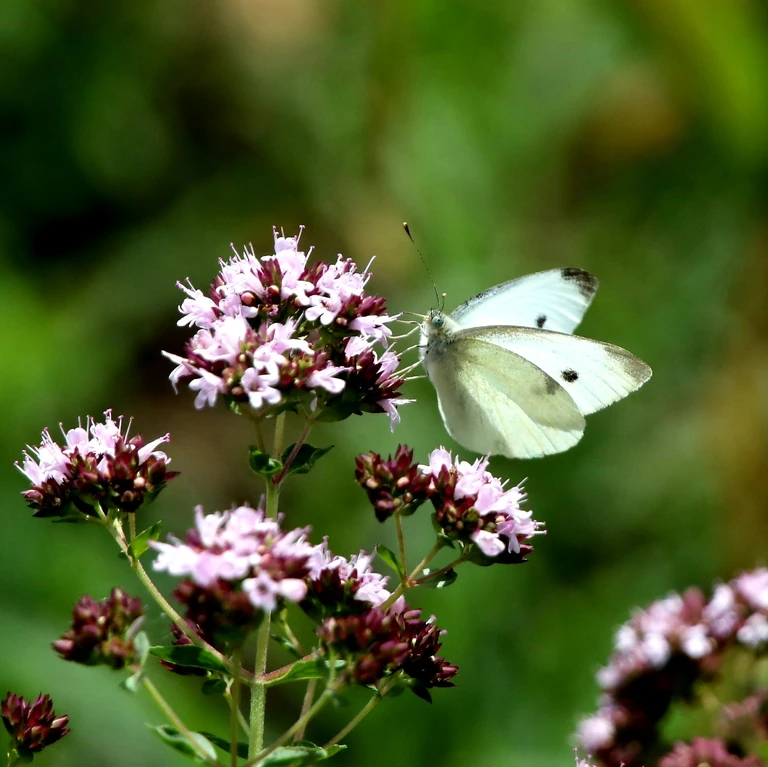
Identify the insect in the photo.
Pieris rapae
